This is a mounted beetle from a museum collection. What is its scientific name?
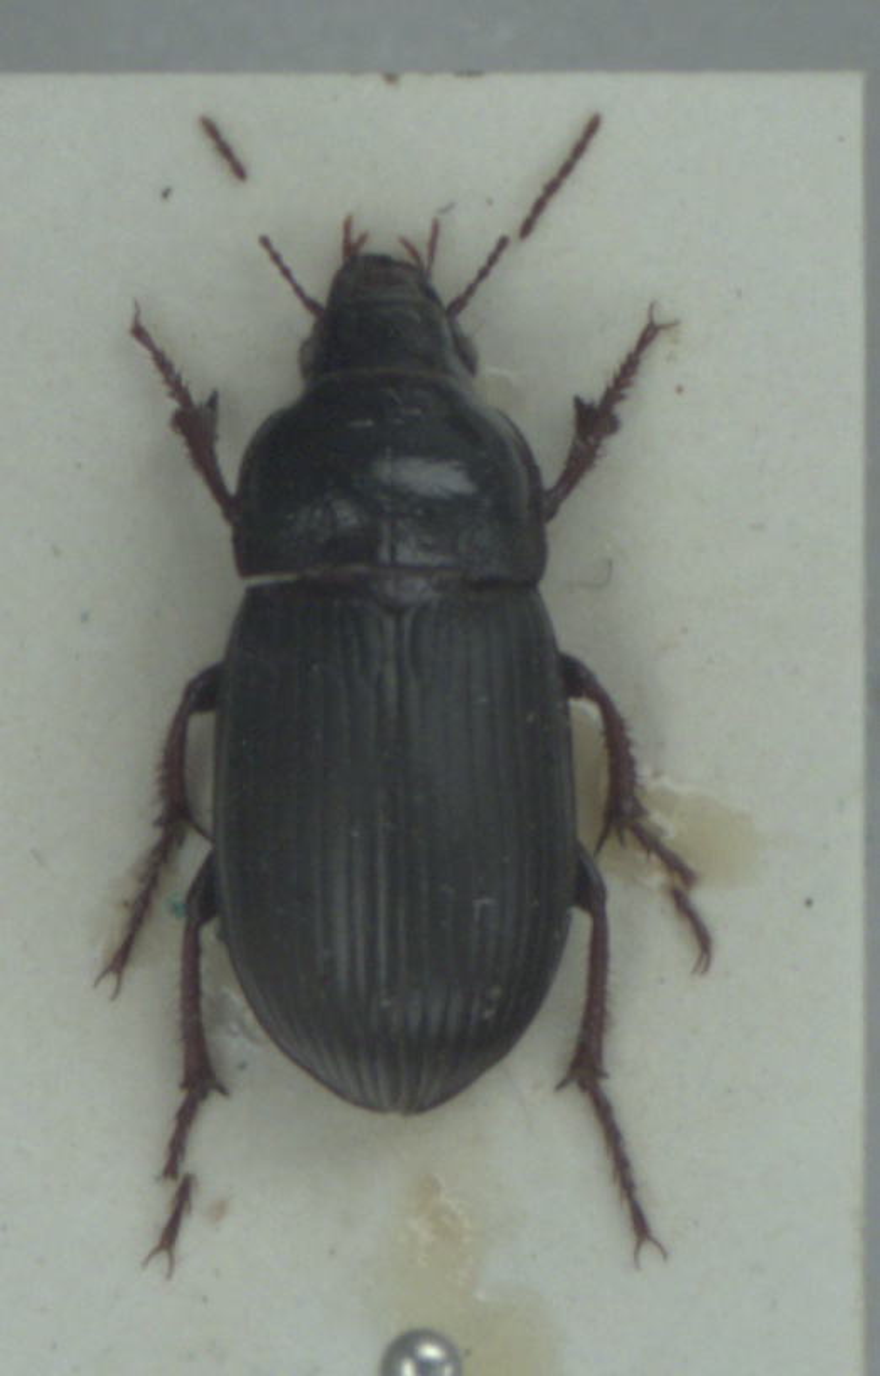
Zabrus tenebrioides
